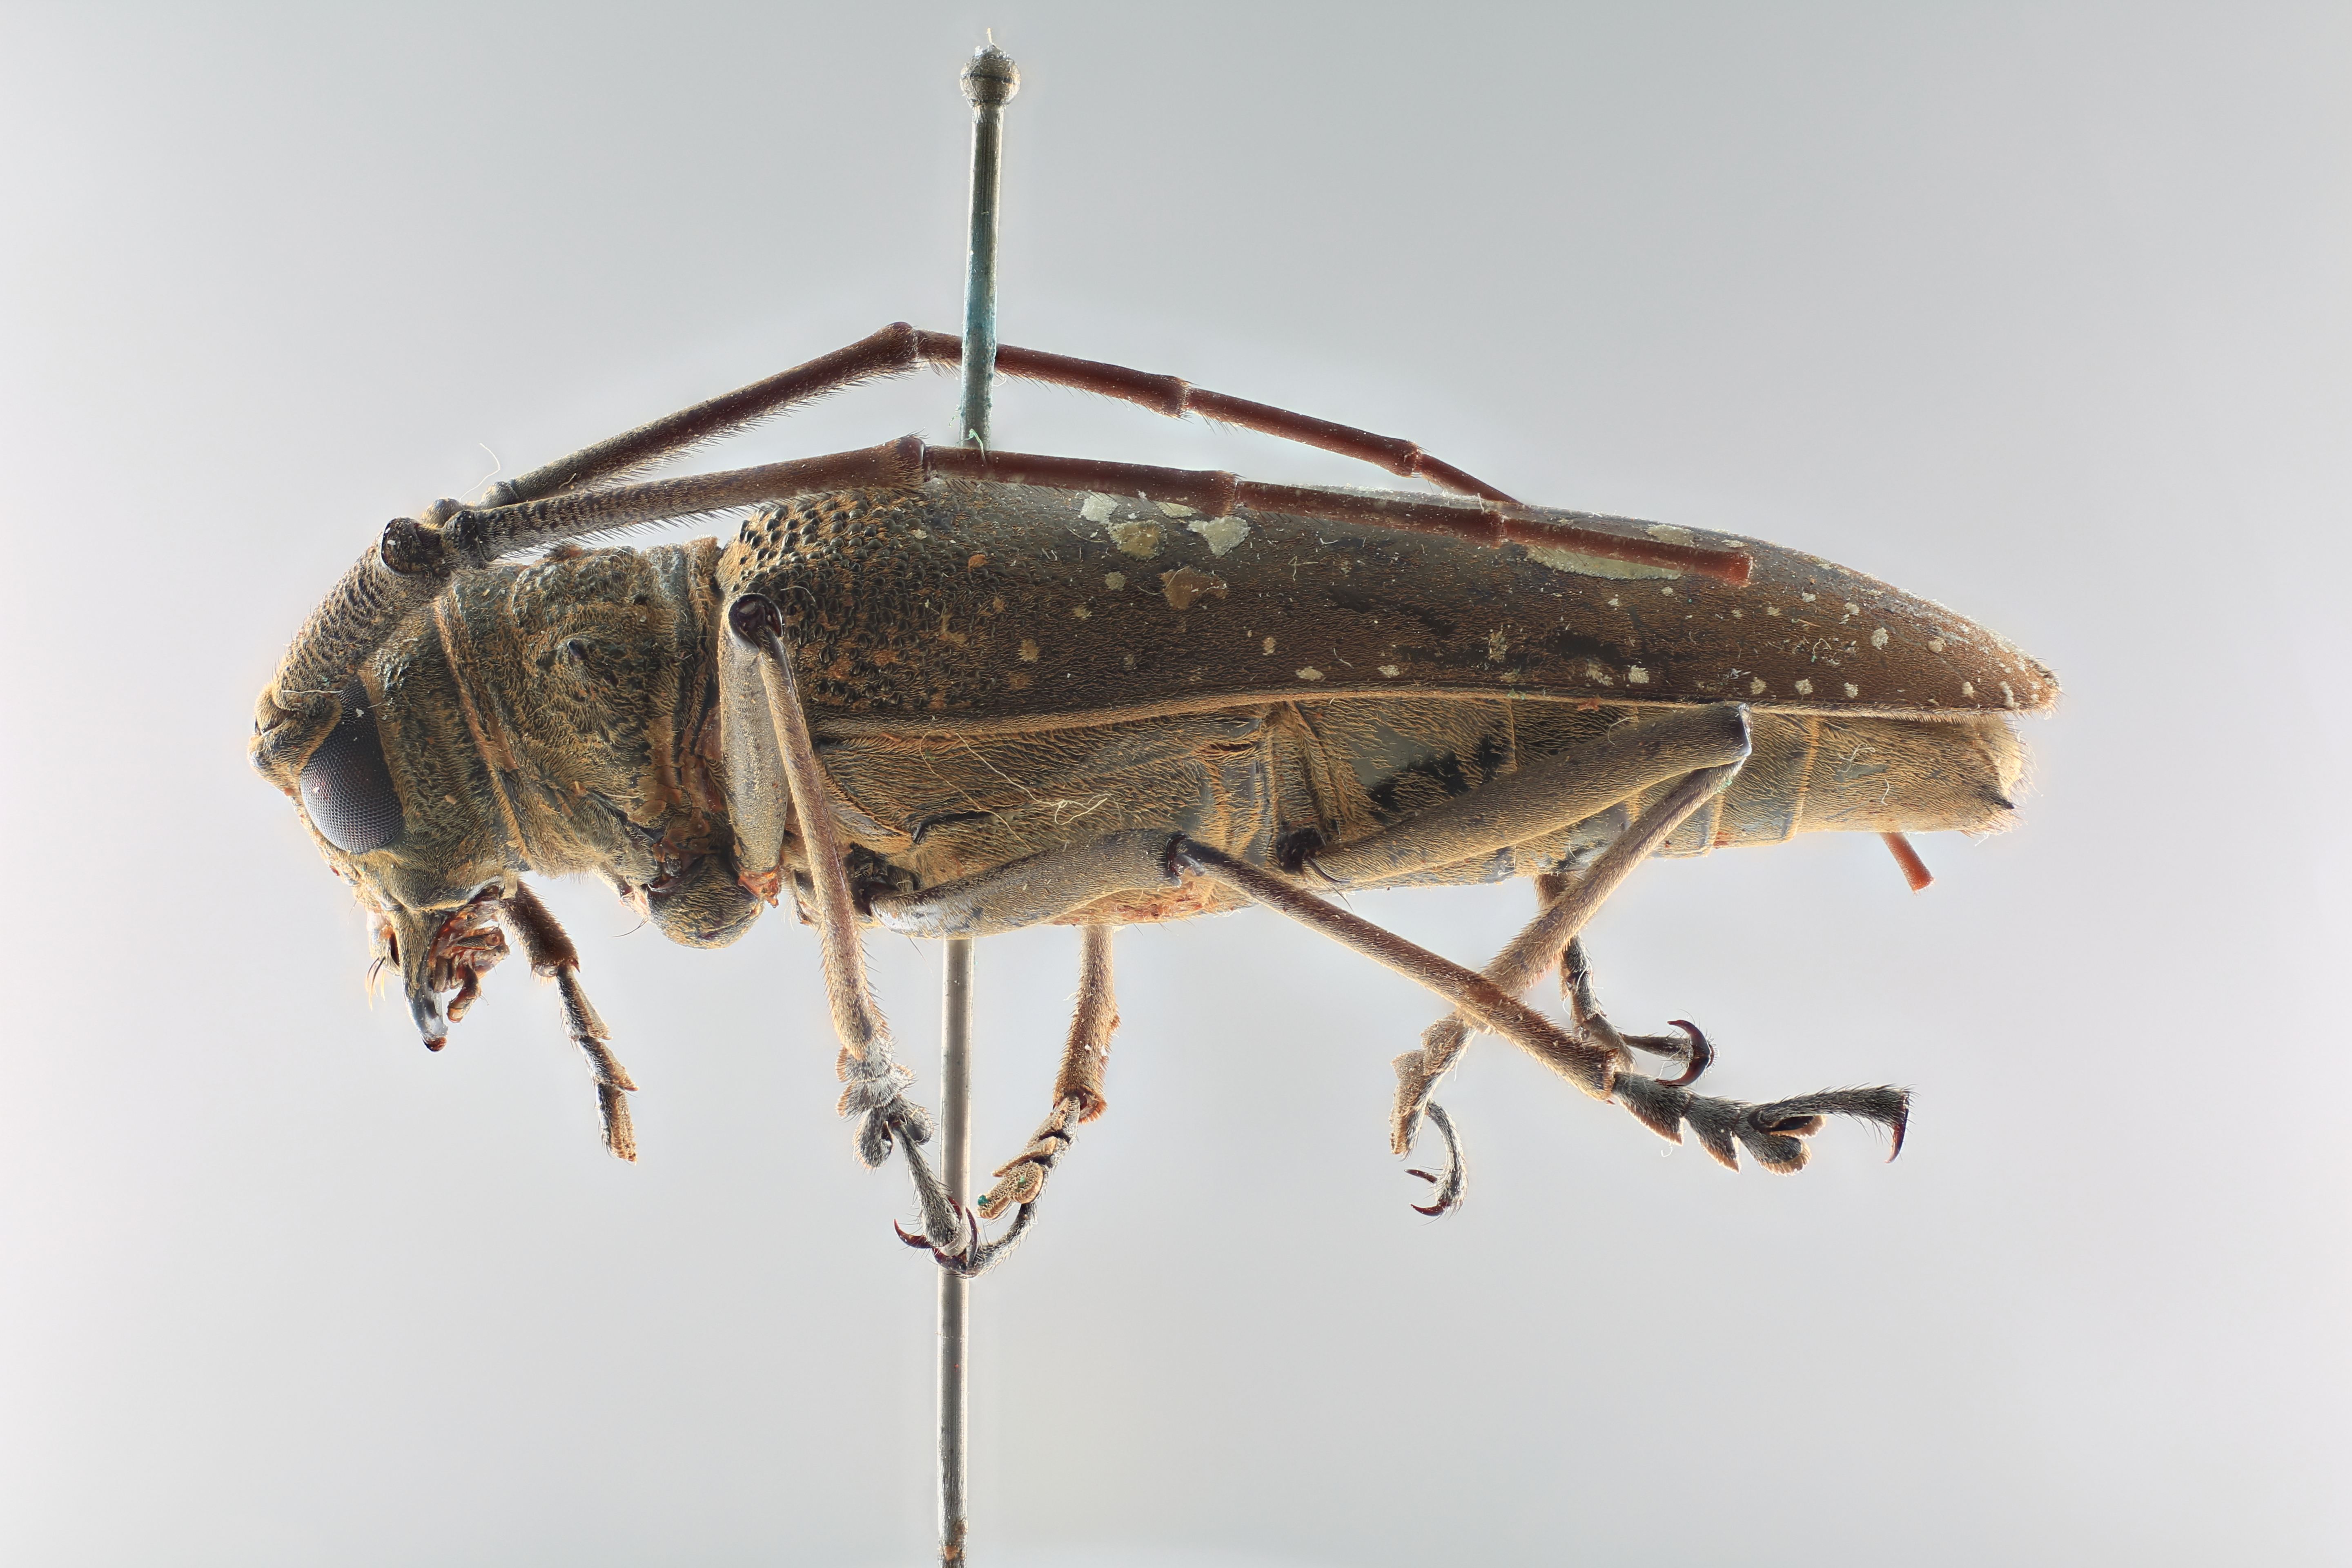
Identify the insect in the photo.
Taeniotes chapini
